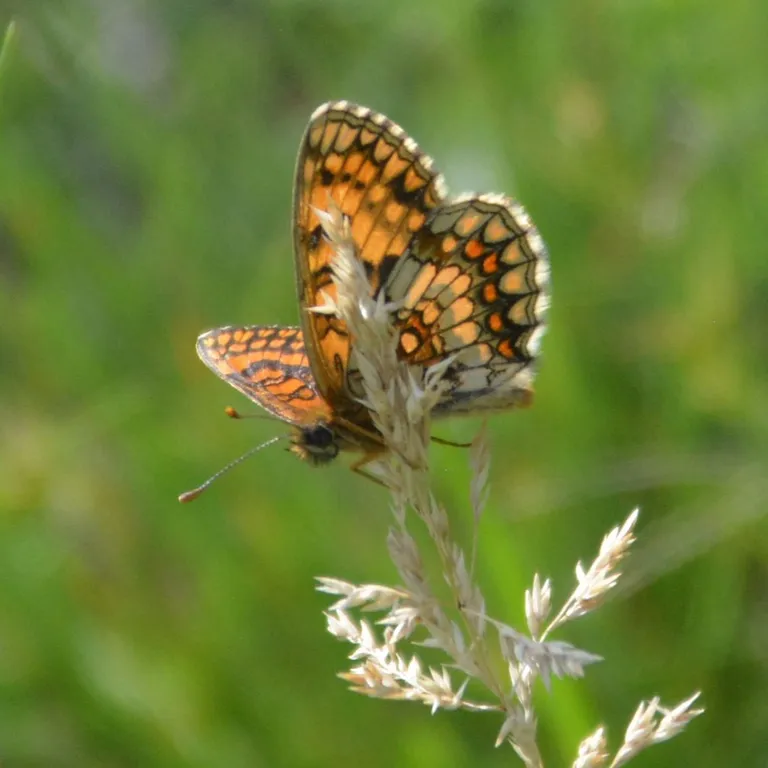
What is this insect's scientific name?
Melitaea athalia
